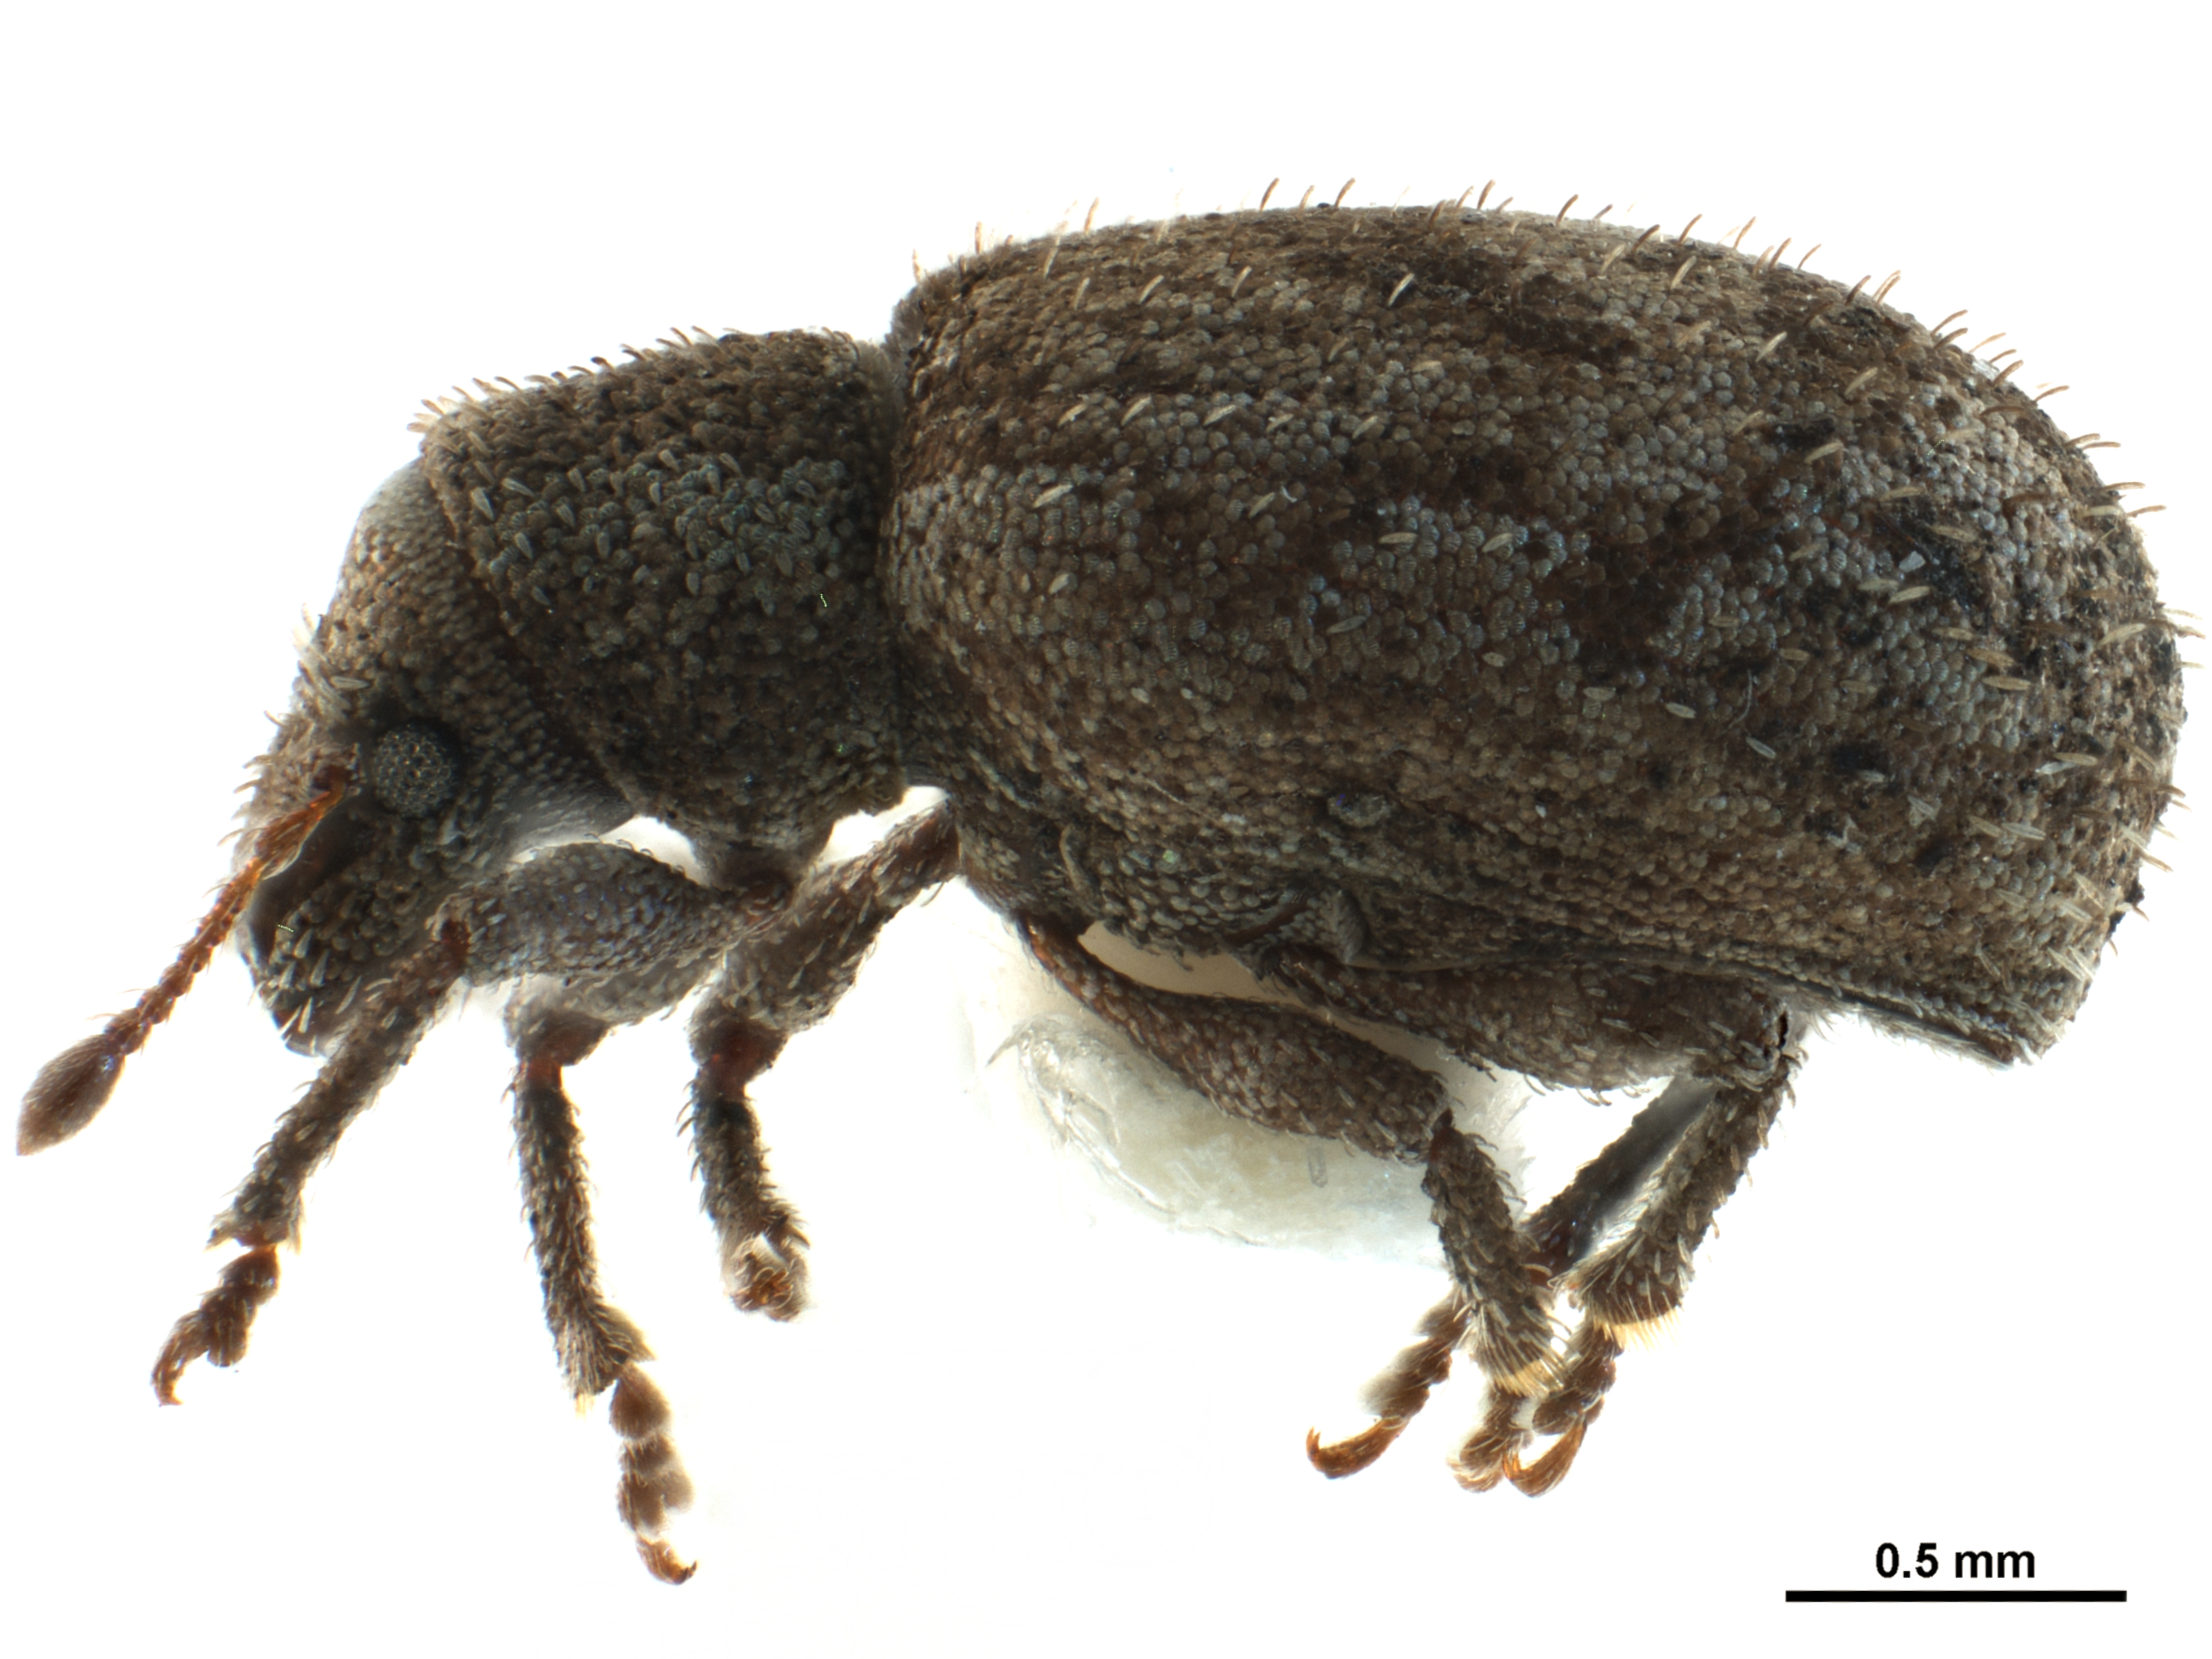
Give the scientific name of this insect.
Geodercodes latipennis
